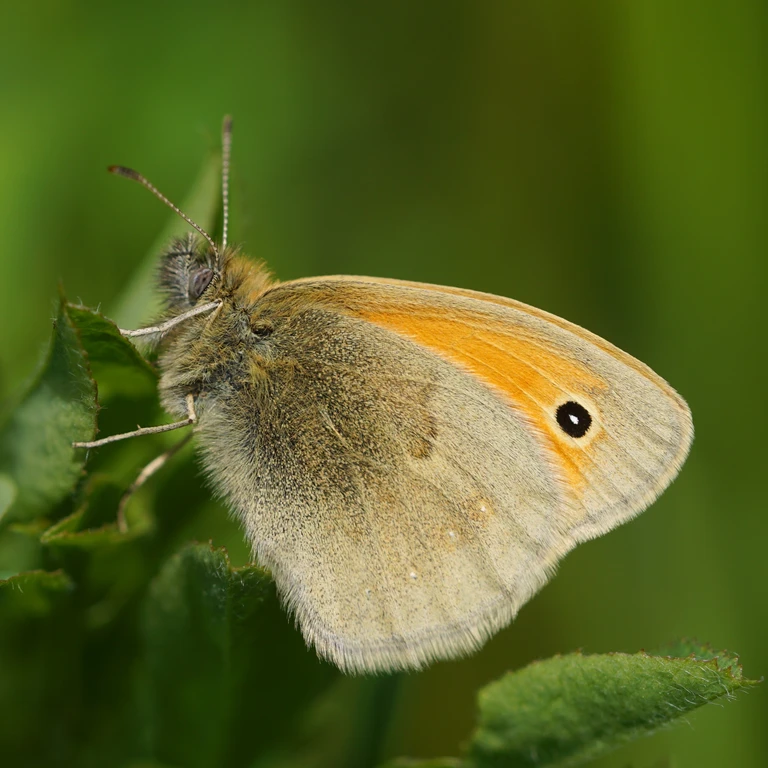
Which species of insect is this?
Coenonympha pamphilus
